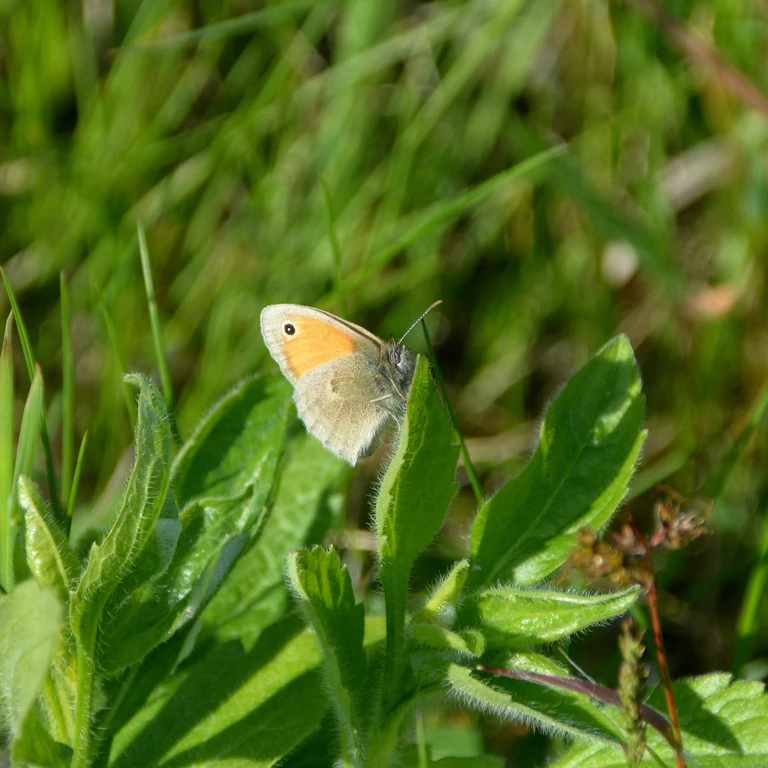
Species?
Coenonympha pamphilus
